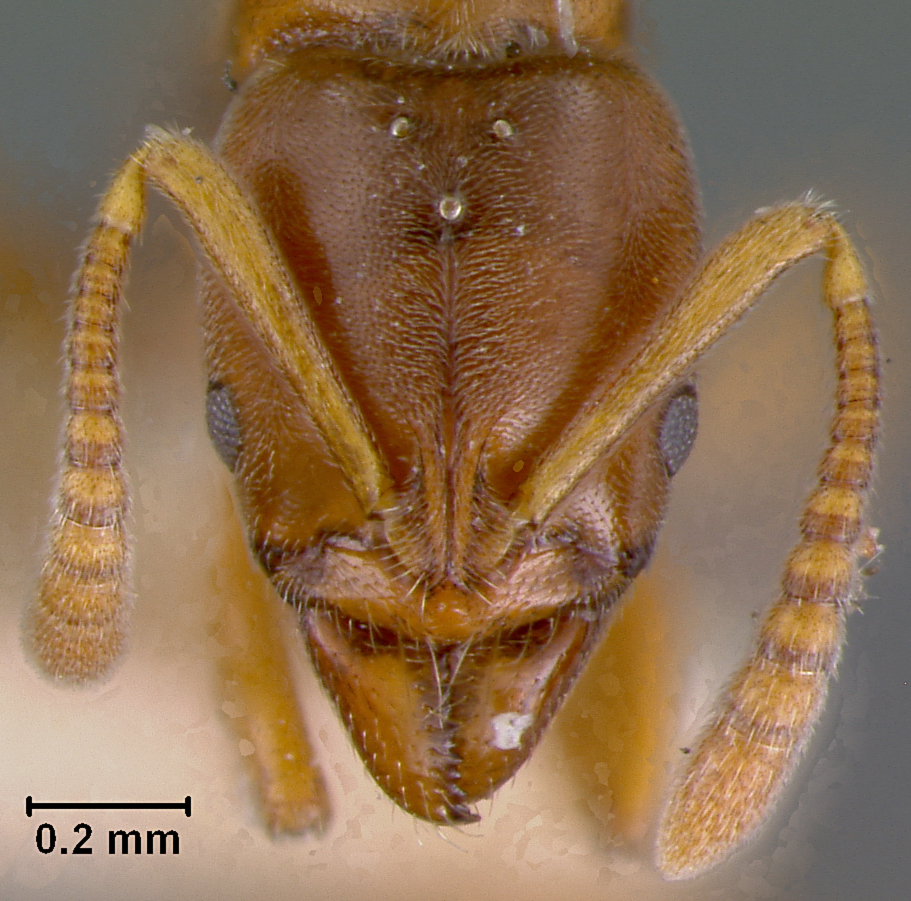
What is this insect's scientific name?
Ponera congrua
